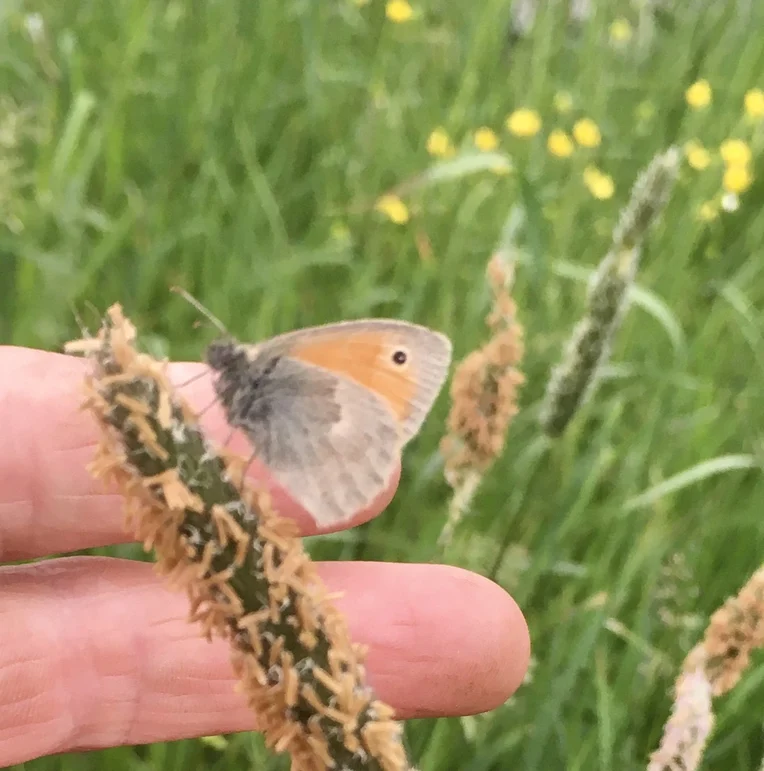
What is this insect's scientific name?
Coenonympha pamphilus
